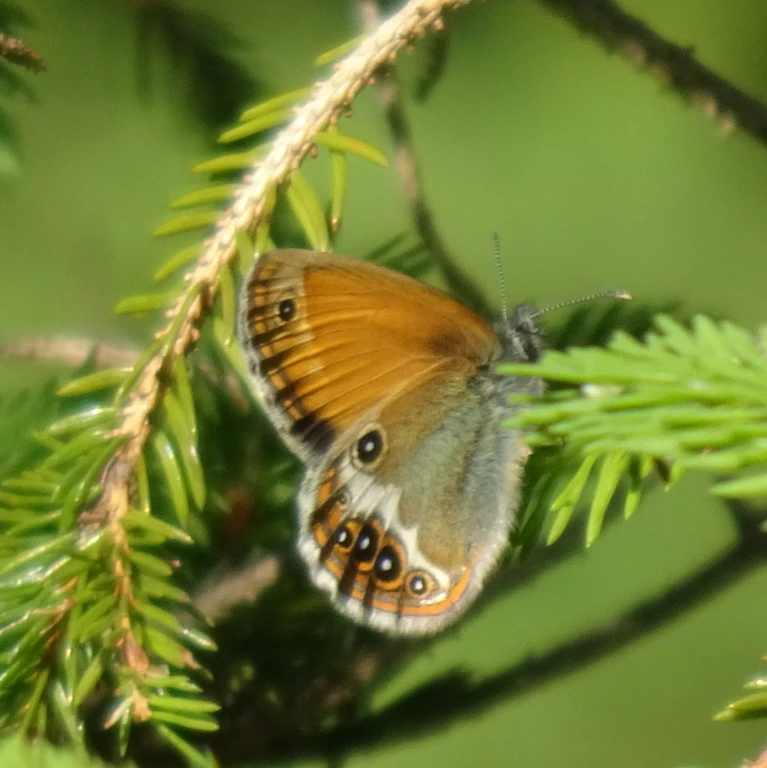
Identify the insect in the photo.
Coenonympha arcania
